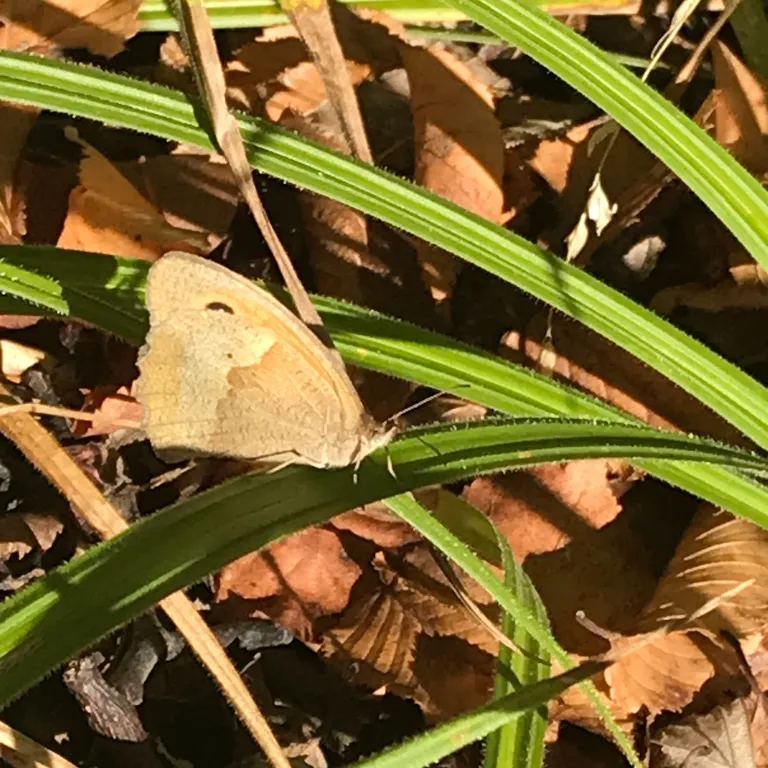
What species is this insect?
Maniola jurtina
